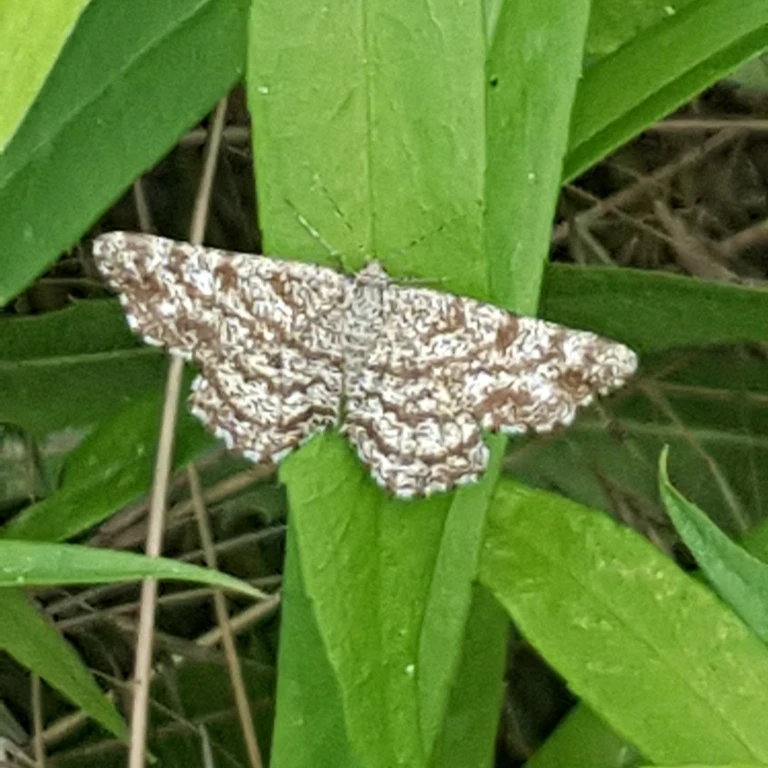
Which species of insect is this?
Ematurga atomaria
